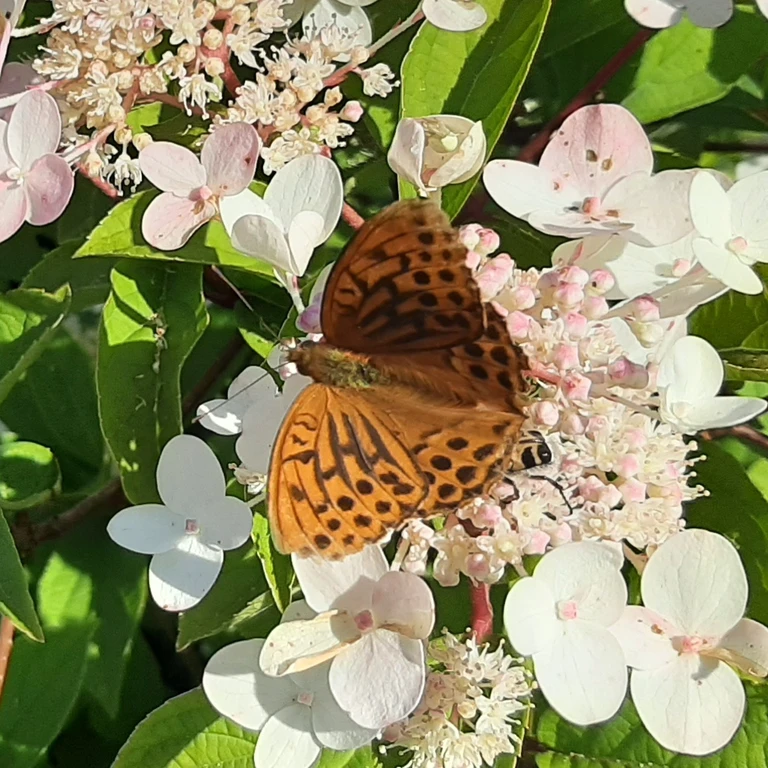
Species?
Argynnis paphia
